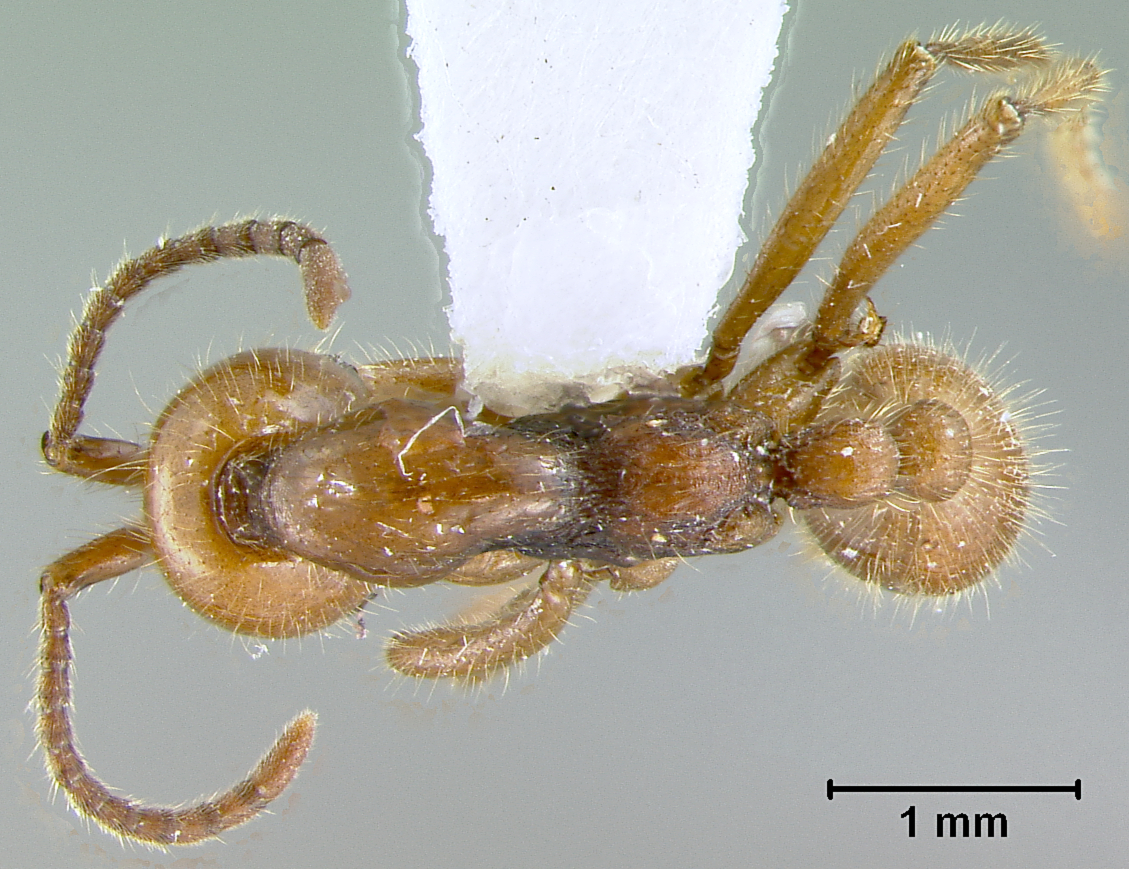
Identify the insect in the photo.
Neivamyrmex curvinotus
